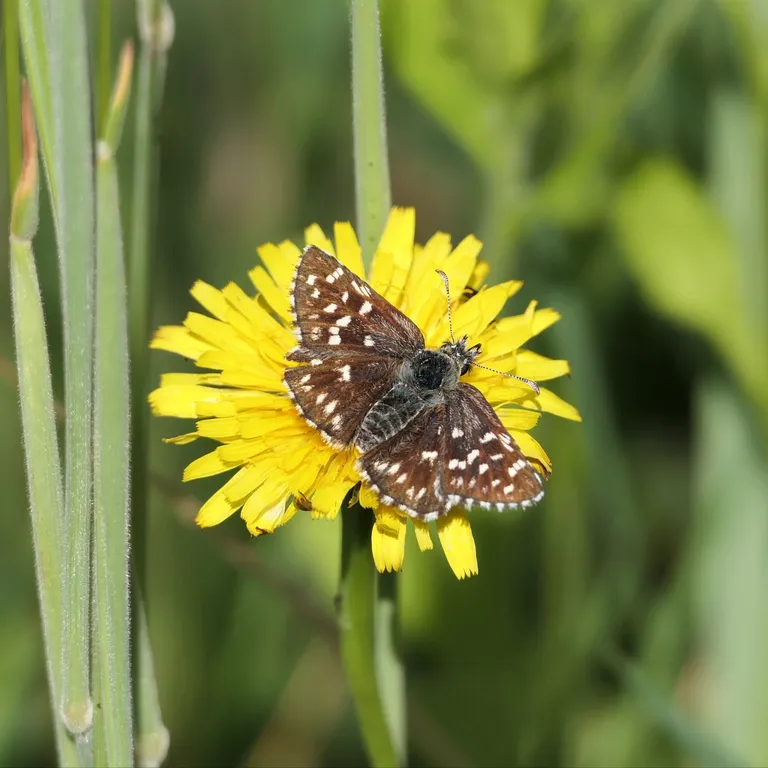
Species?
Pyrgus malvae
